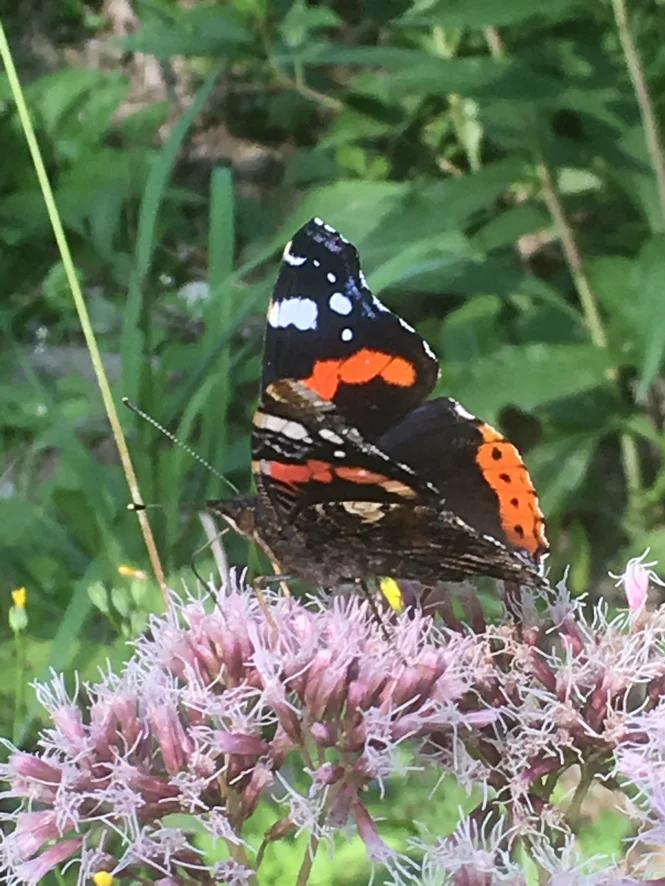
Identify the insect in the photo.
Vanessa atalanta
